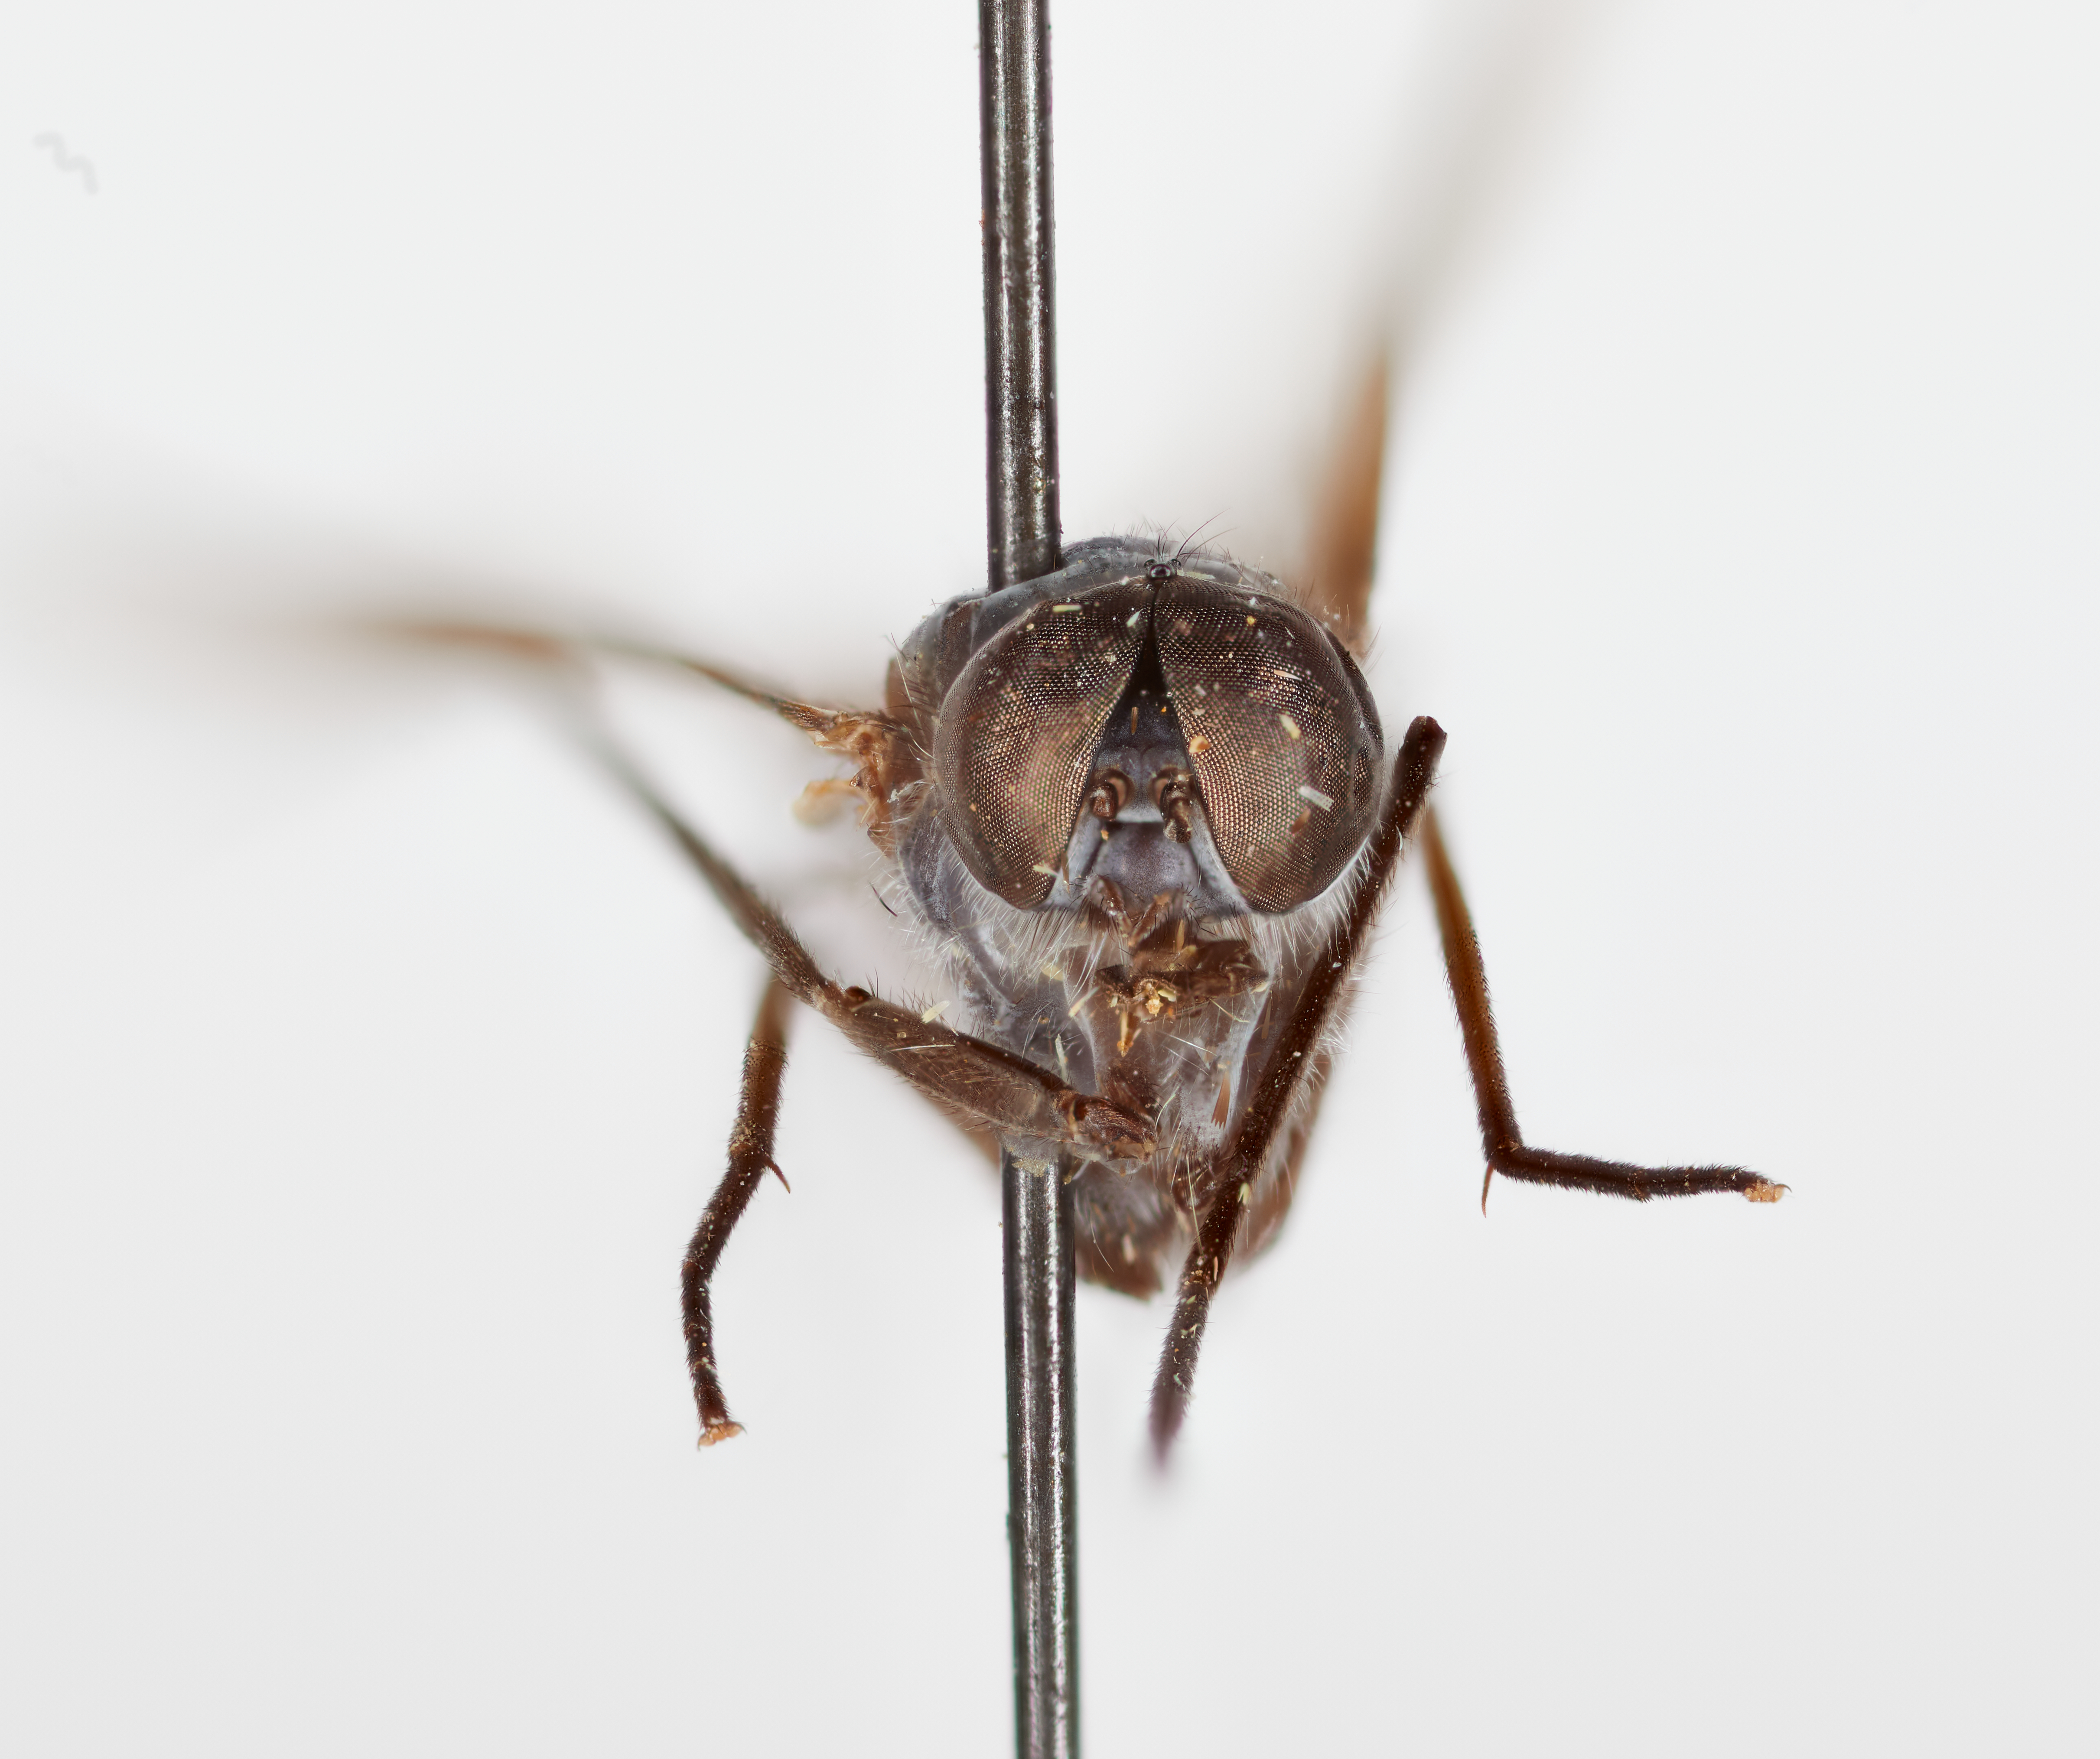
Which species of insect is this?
Suragina nigripes
